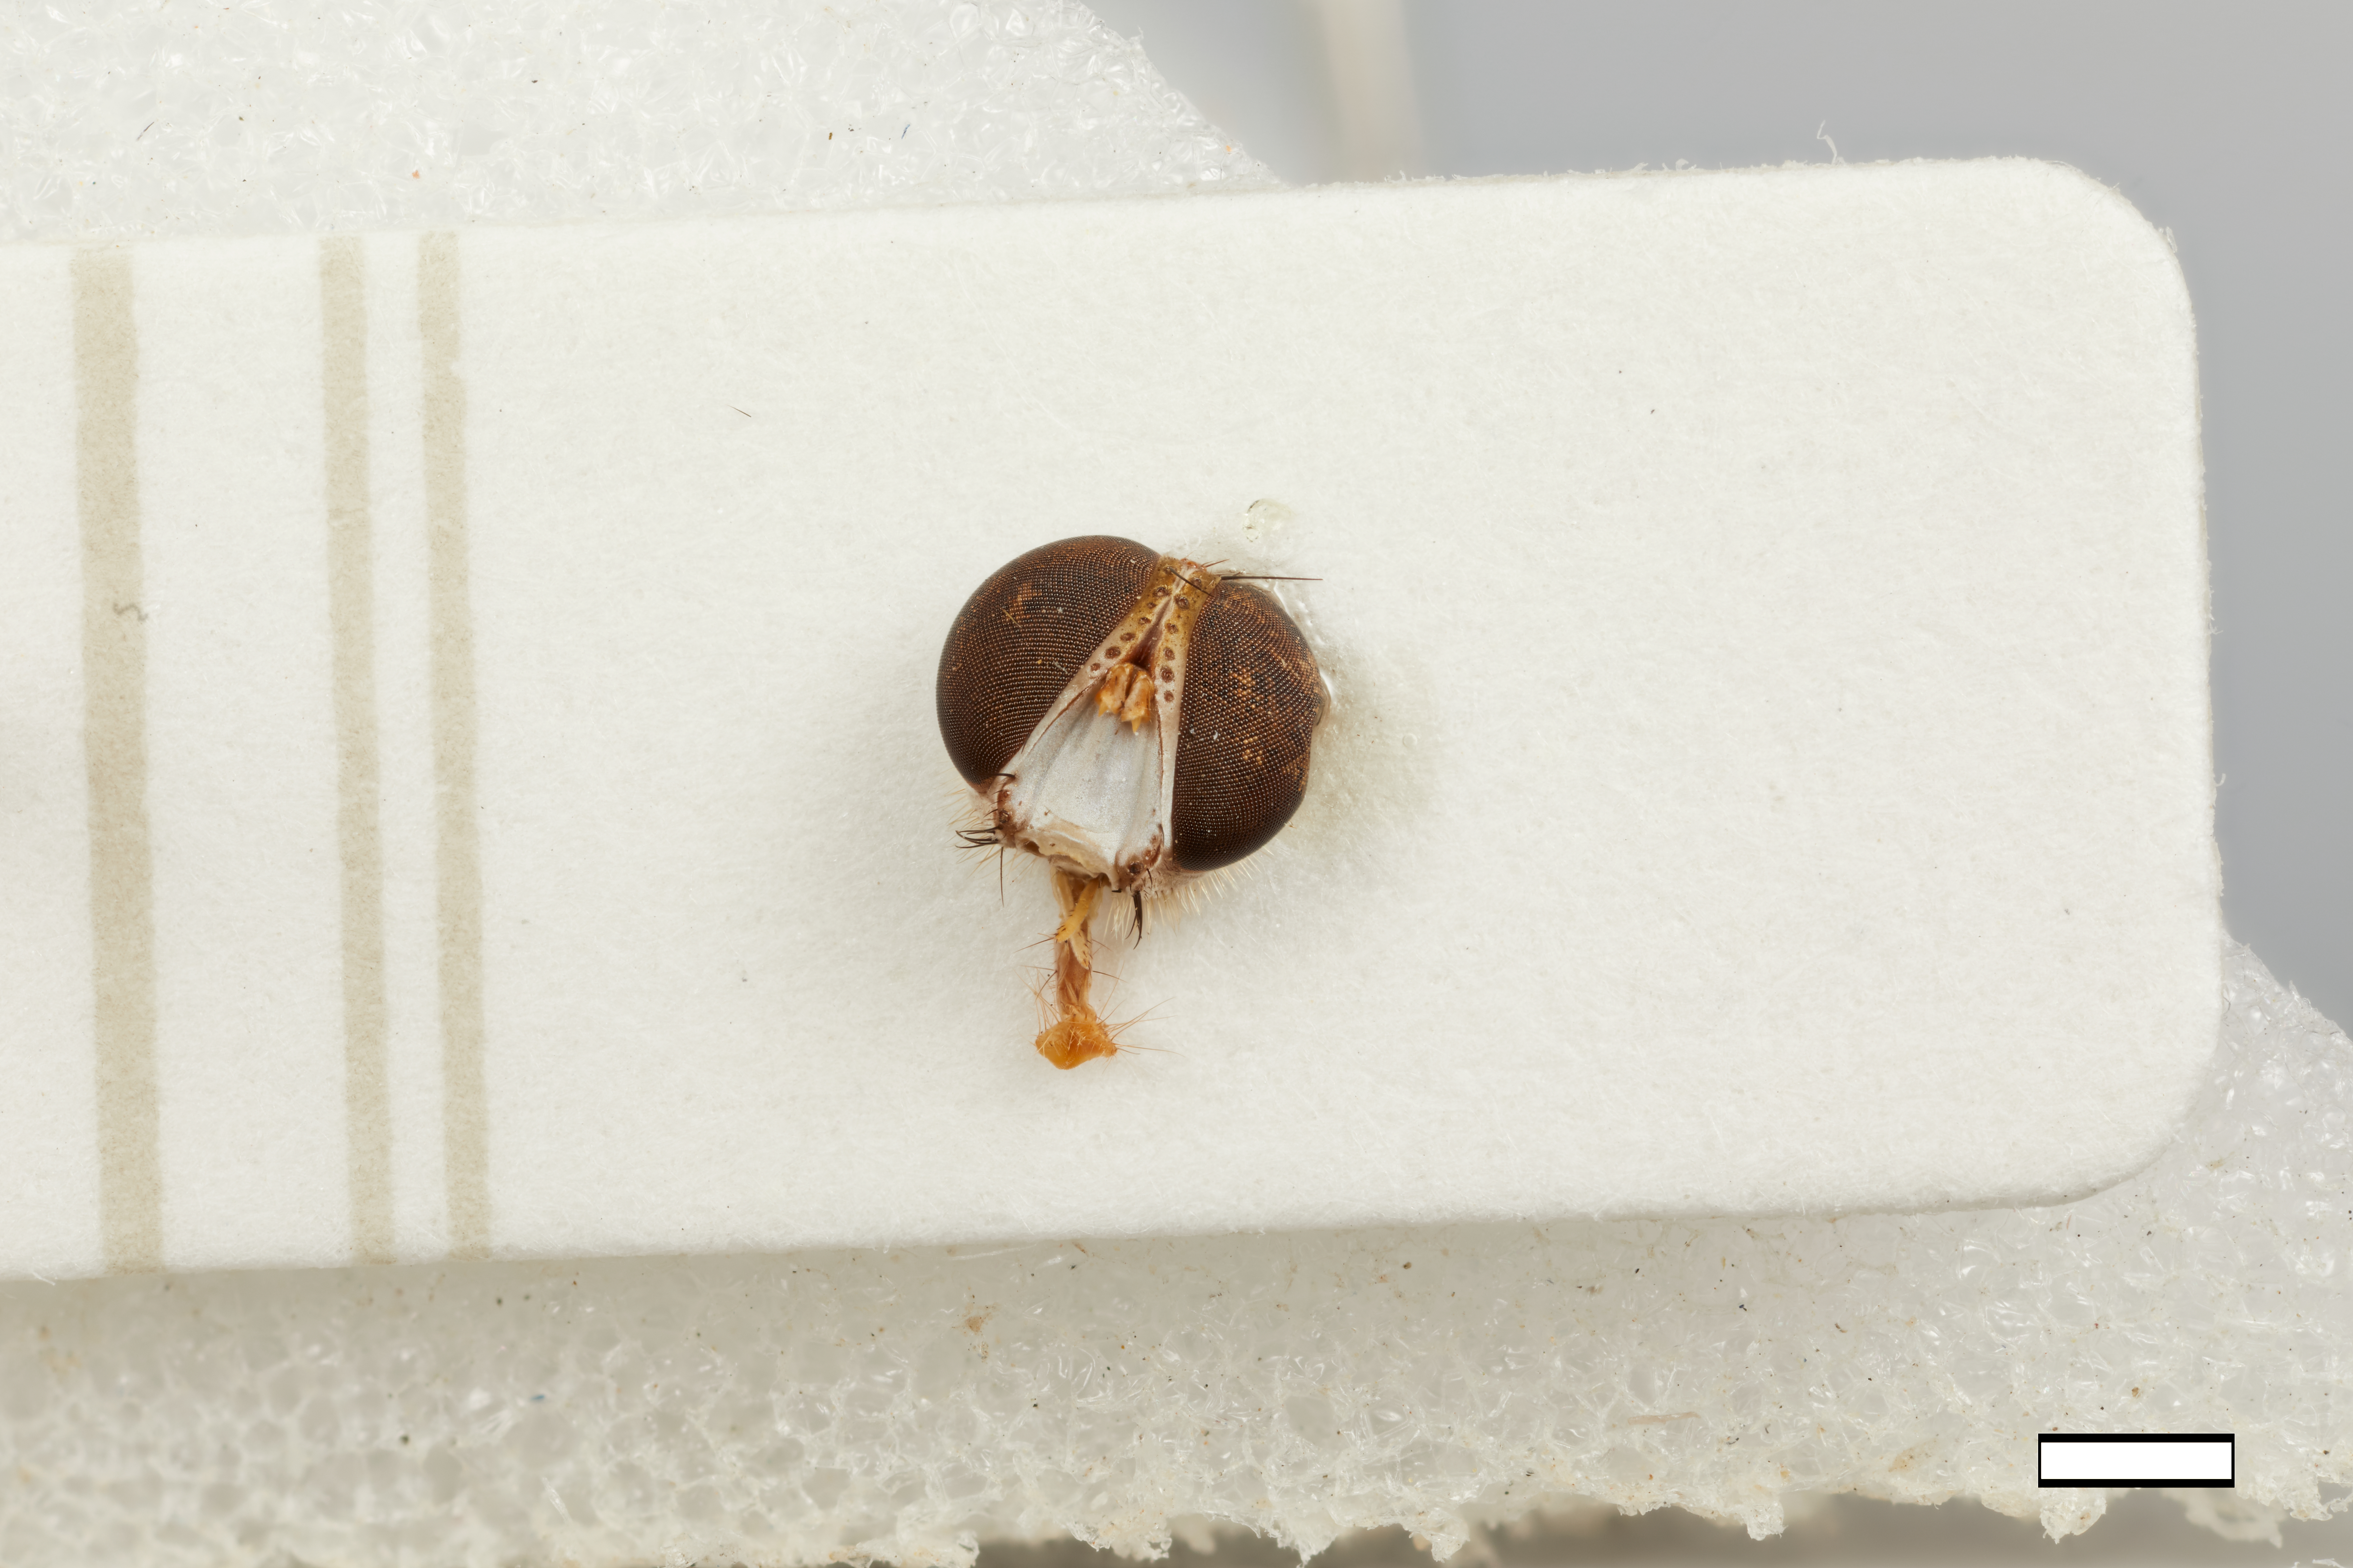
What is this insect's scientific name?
Opsoleskia flava
